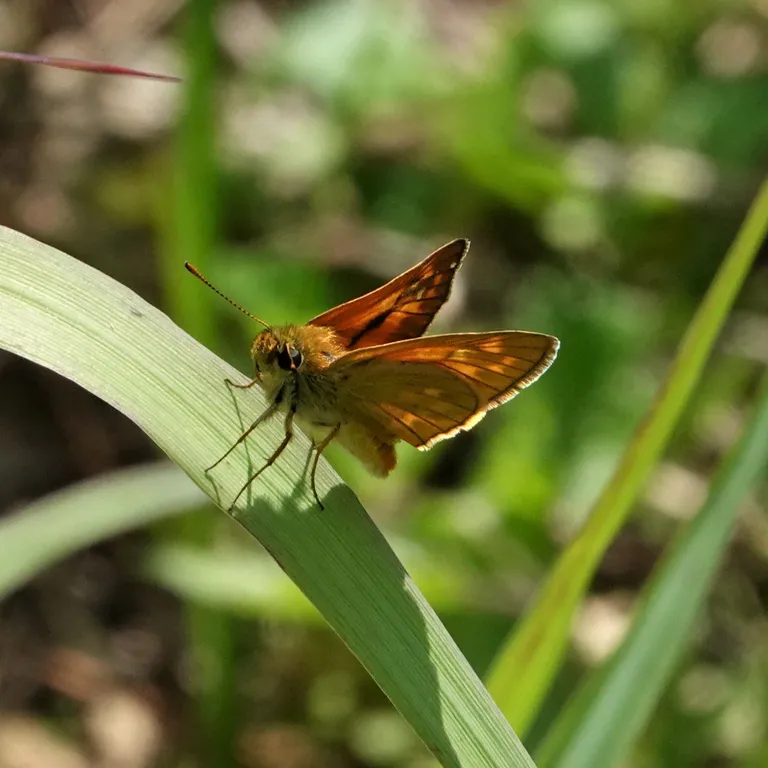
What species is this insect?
Ochlodes sylvanus (also Ochlodes venata)
